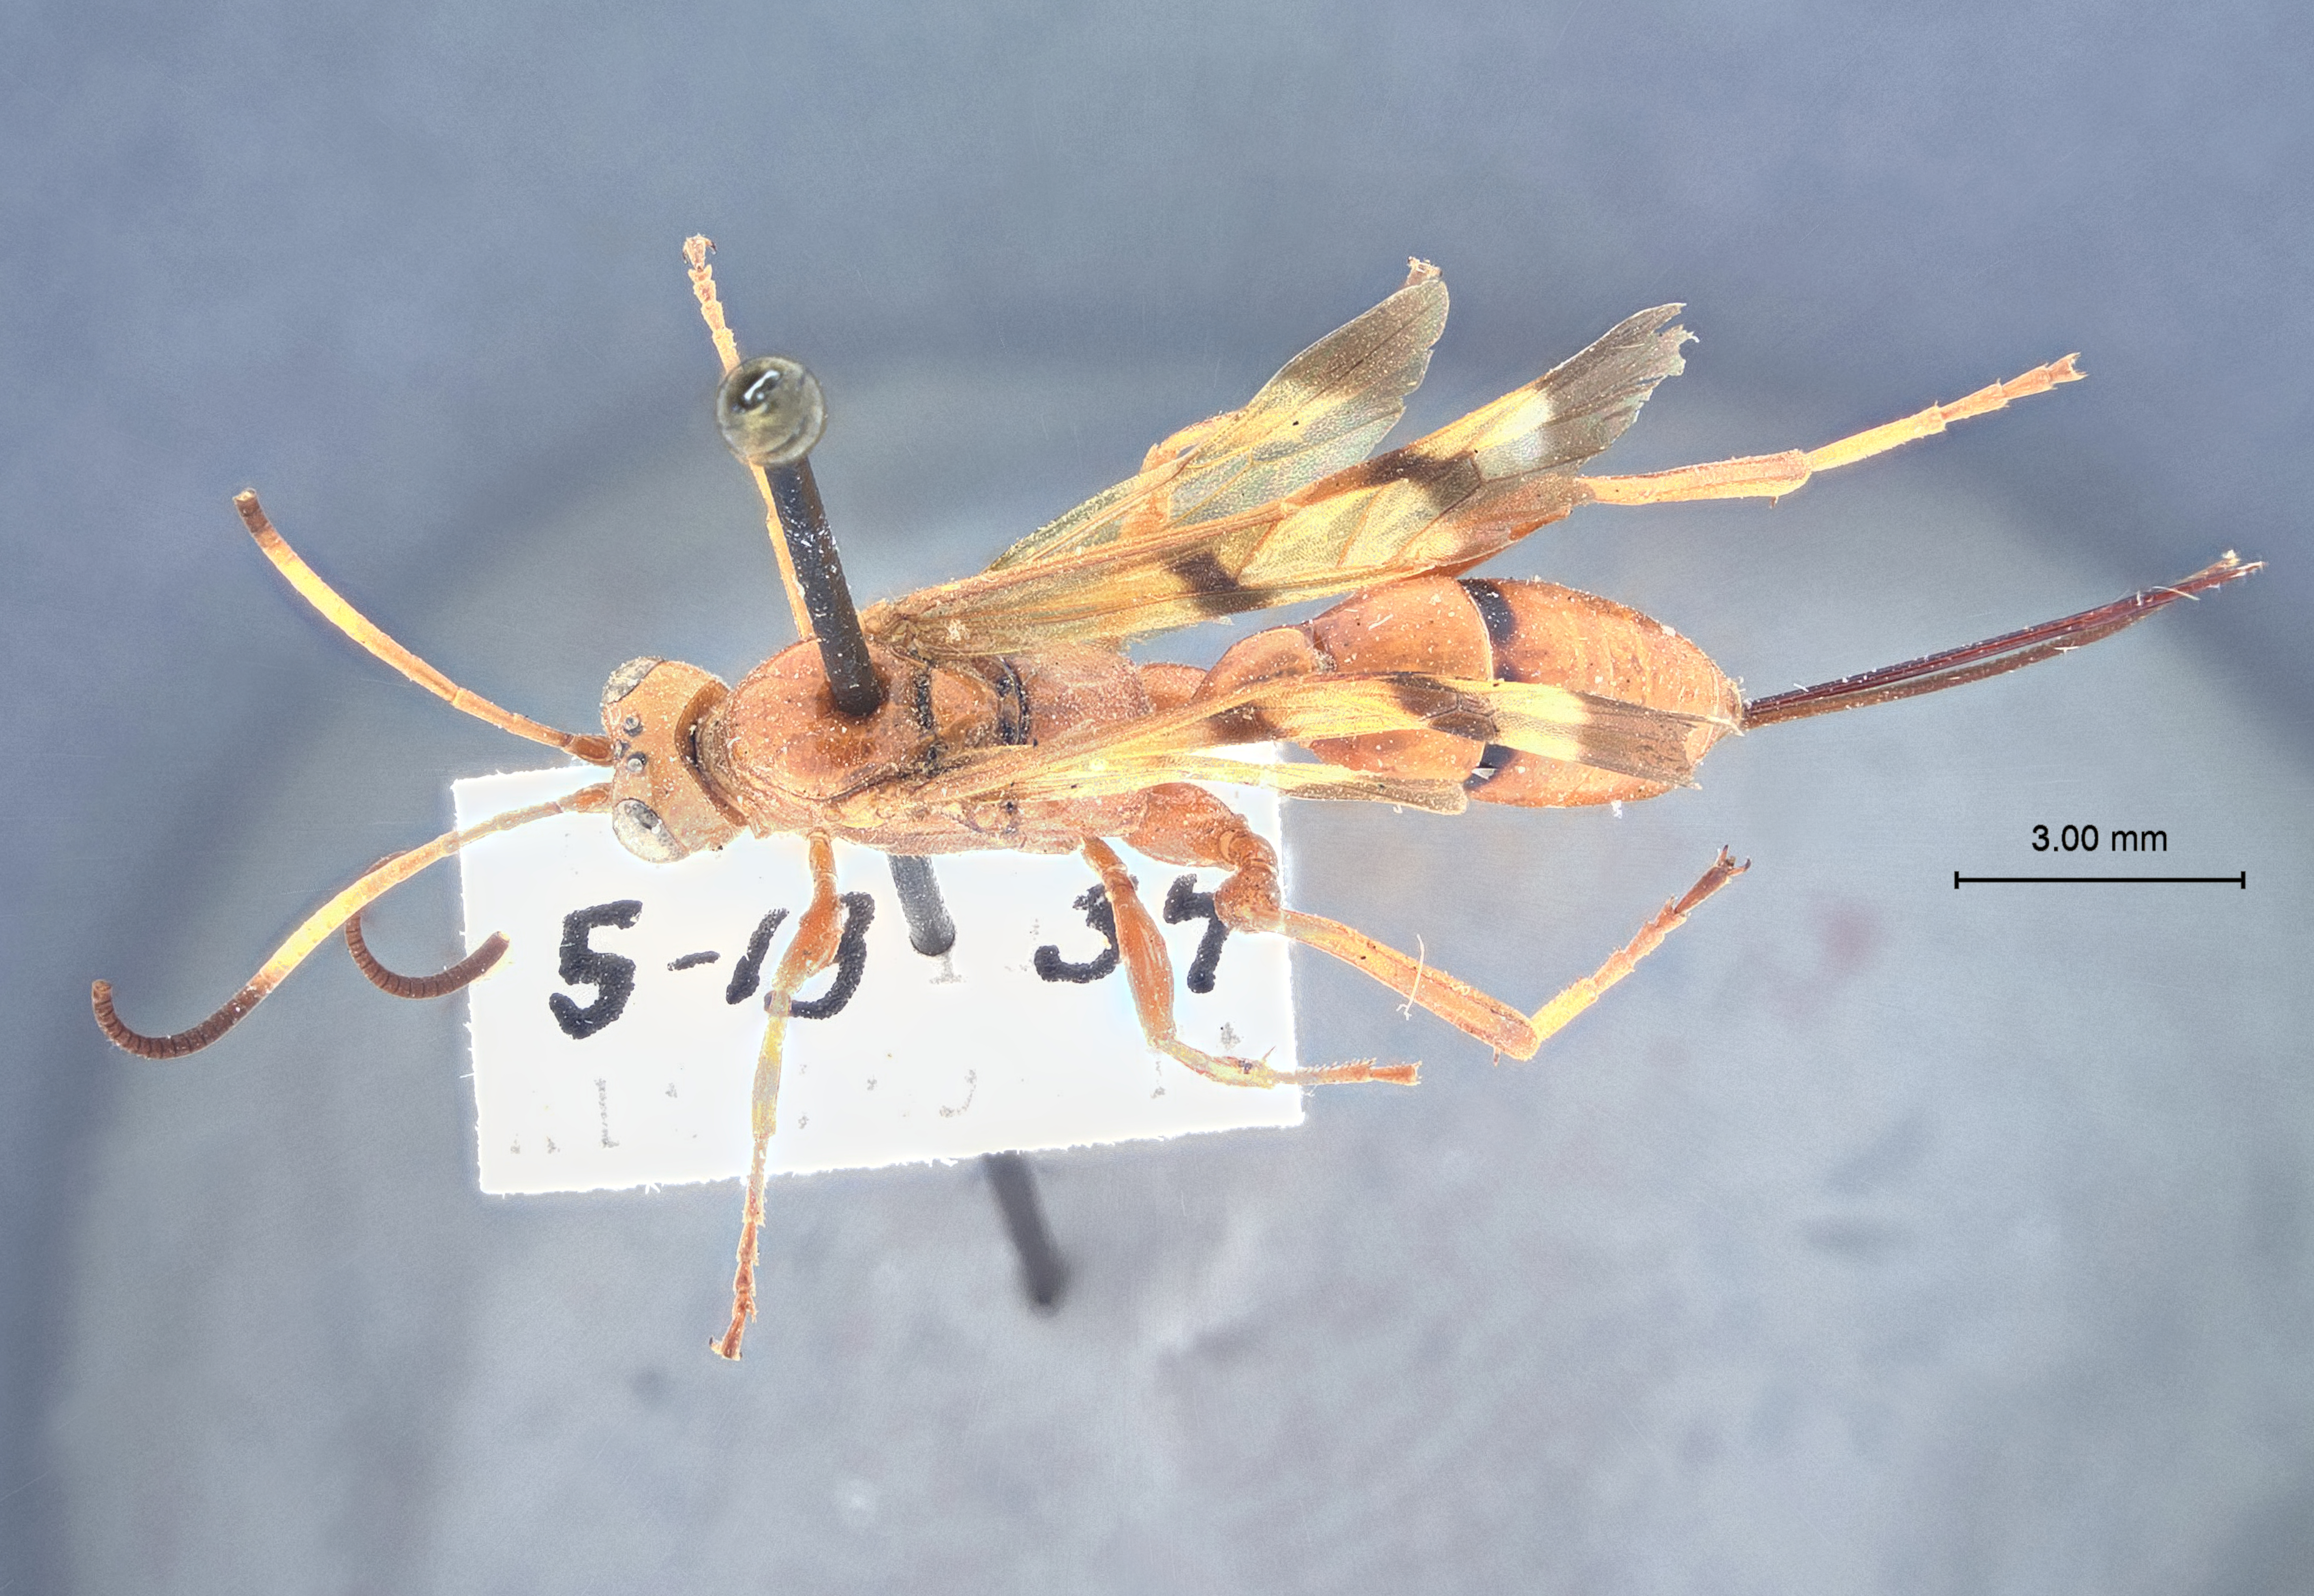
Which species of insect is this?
Compsocryptus aridus
